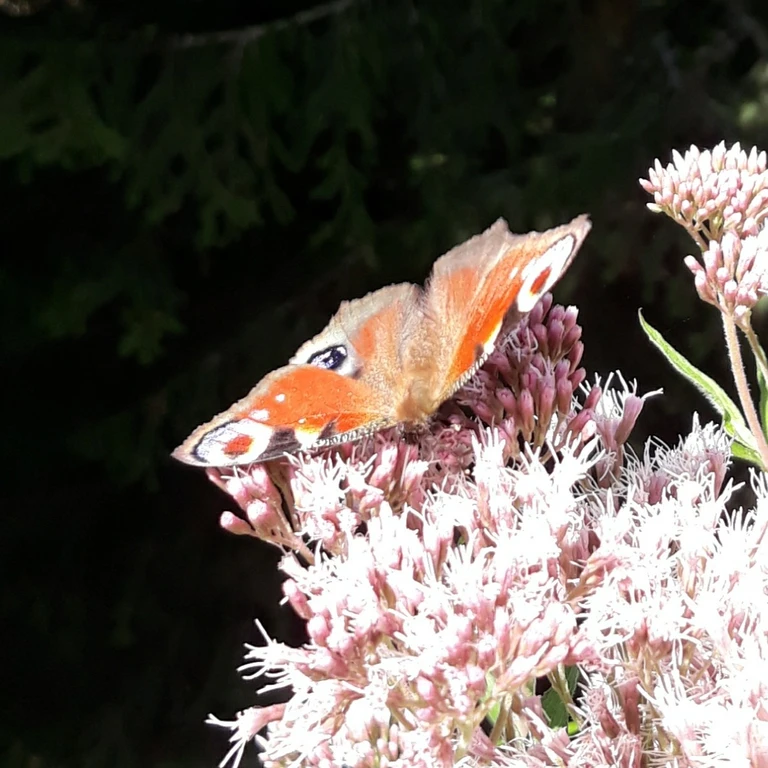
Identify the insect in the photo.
Aglais io
